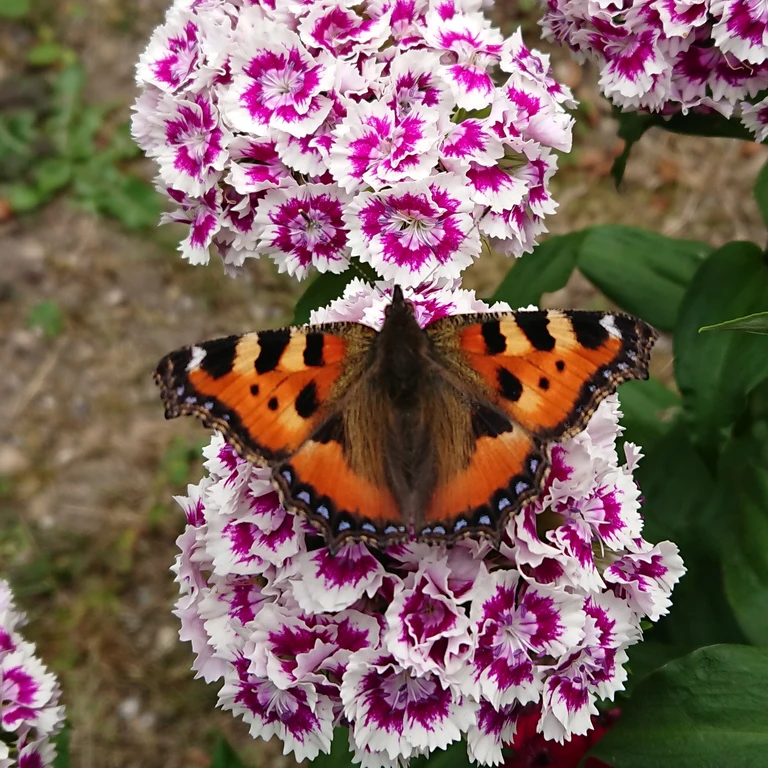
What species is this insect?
Aglais urticae
